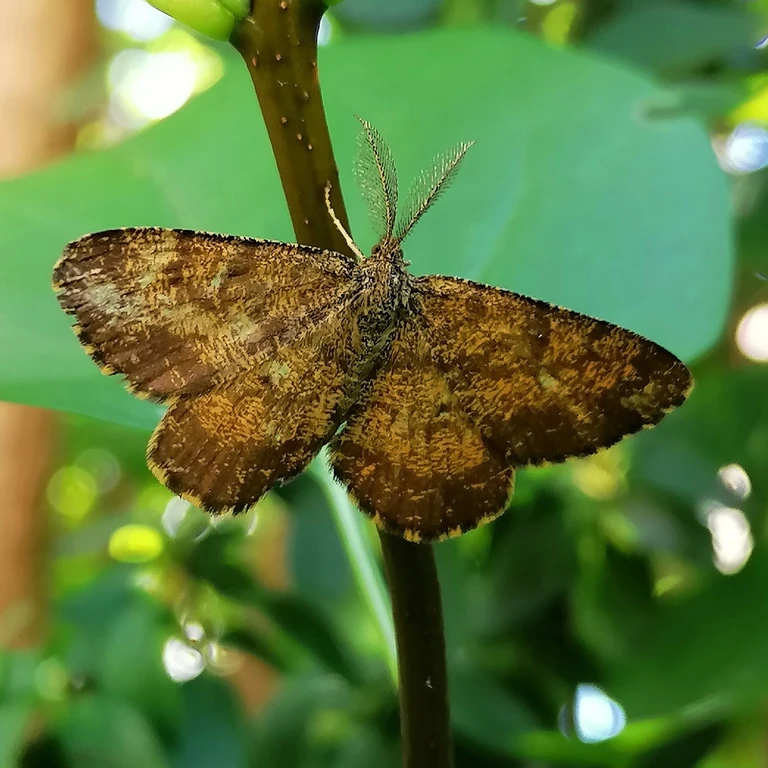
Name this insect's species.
Ematurga atomaria
